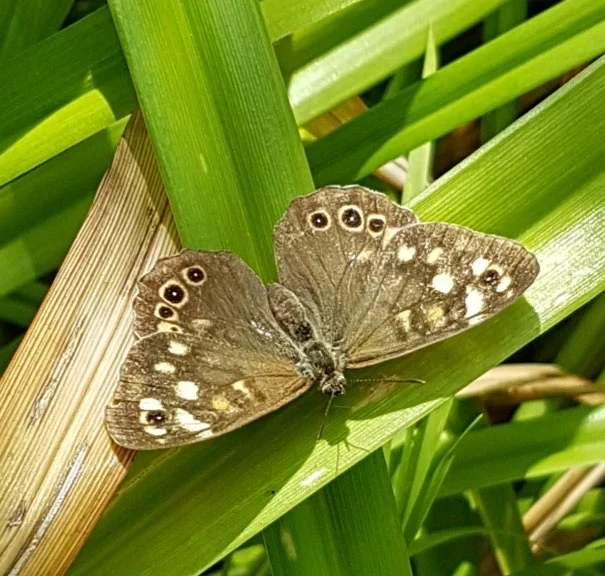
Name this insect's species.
Pararge aegeria
